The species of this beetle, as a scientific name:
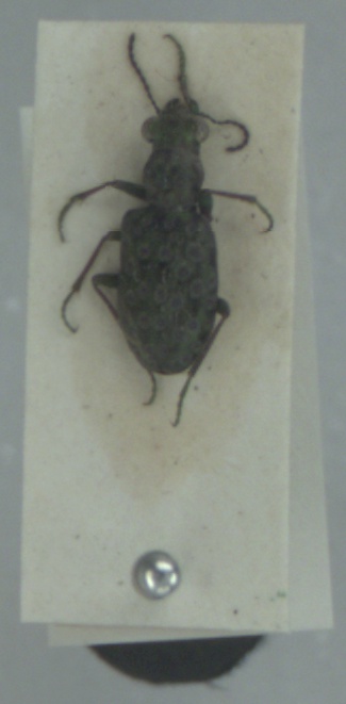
Elaphrus riparius
